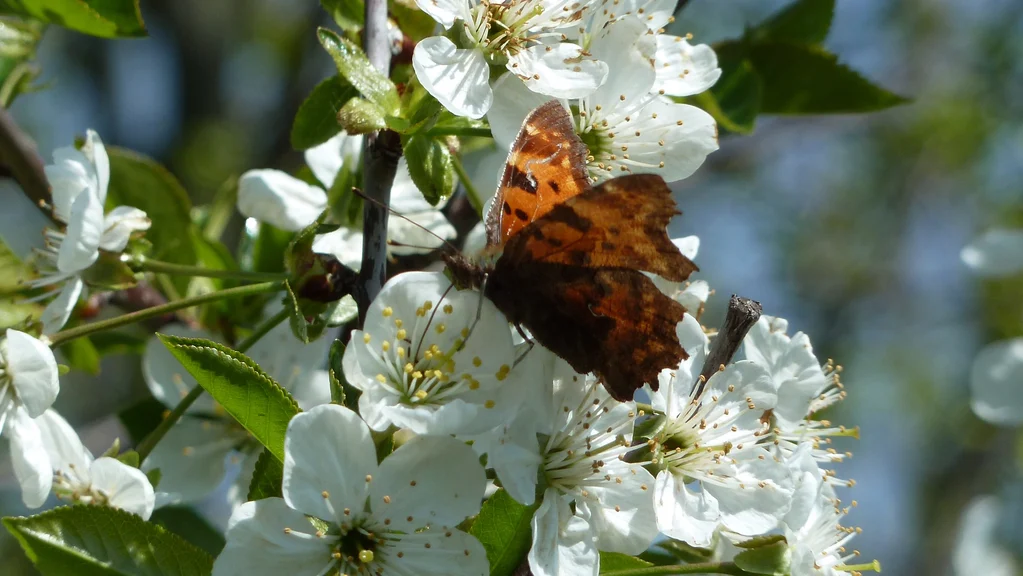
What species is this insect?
Polygonia c-album
